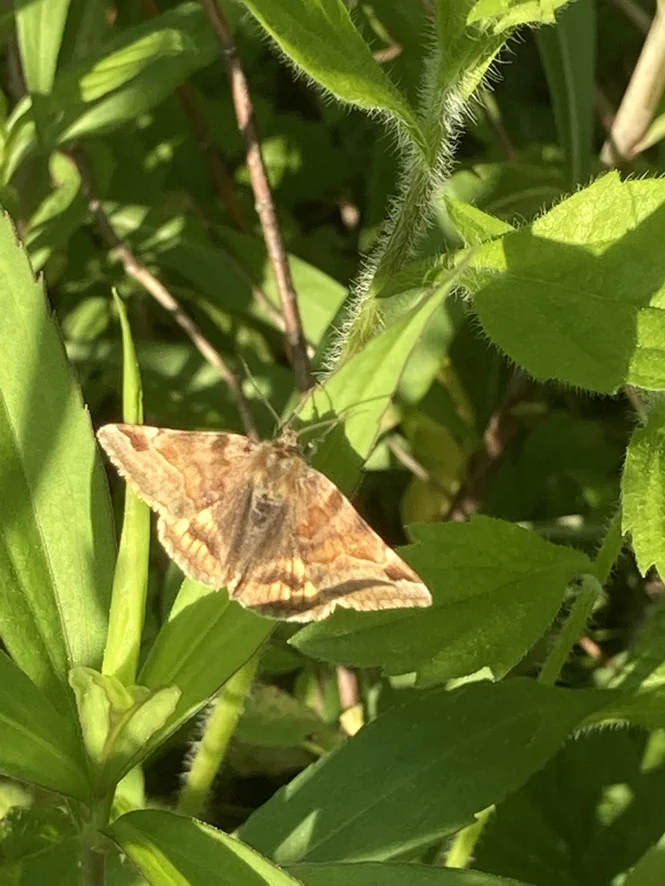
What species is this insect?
Euclidia glyphica
